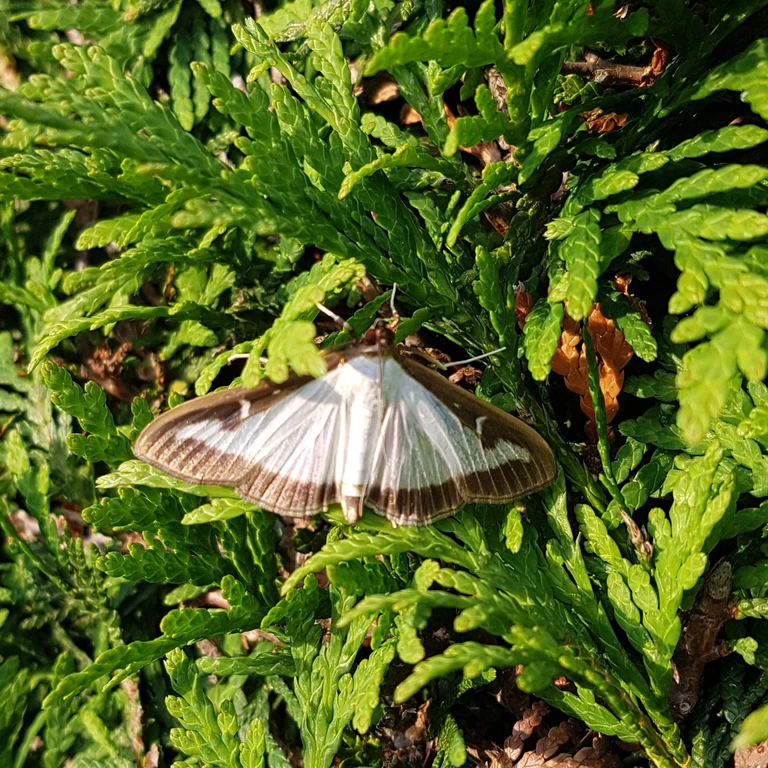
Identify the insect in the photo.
Cydalima perspectalis
